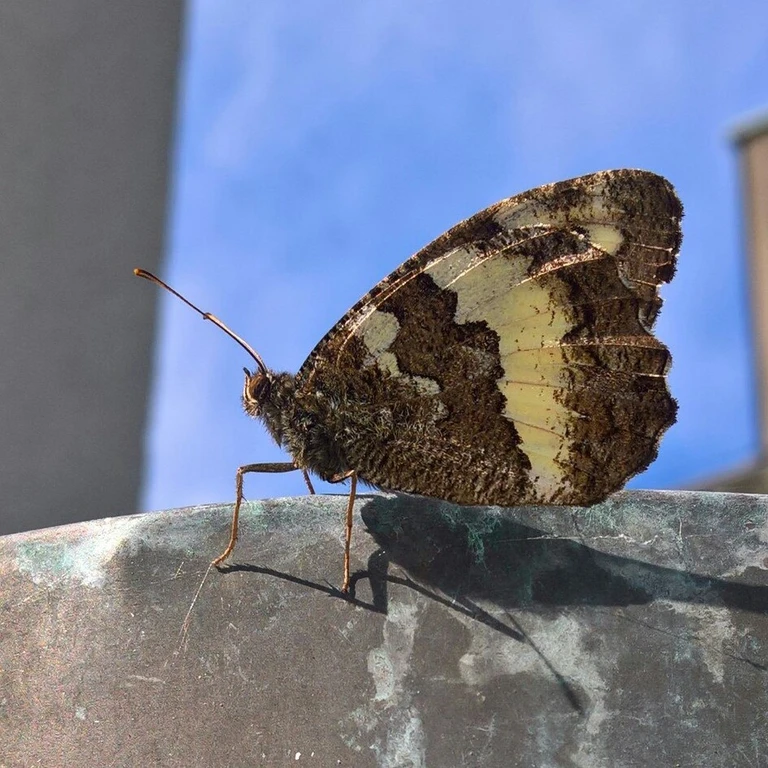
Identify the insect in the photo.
Brintesia circe
